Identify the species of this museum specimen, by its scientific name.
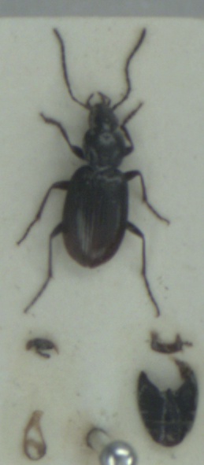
Agonum fuliginosum
